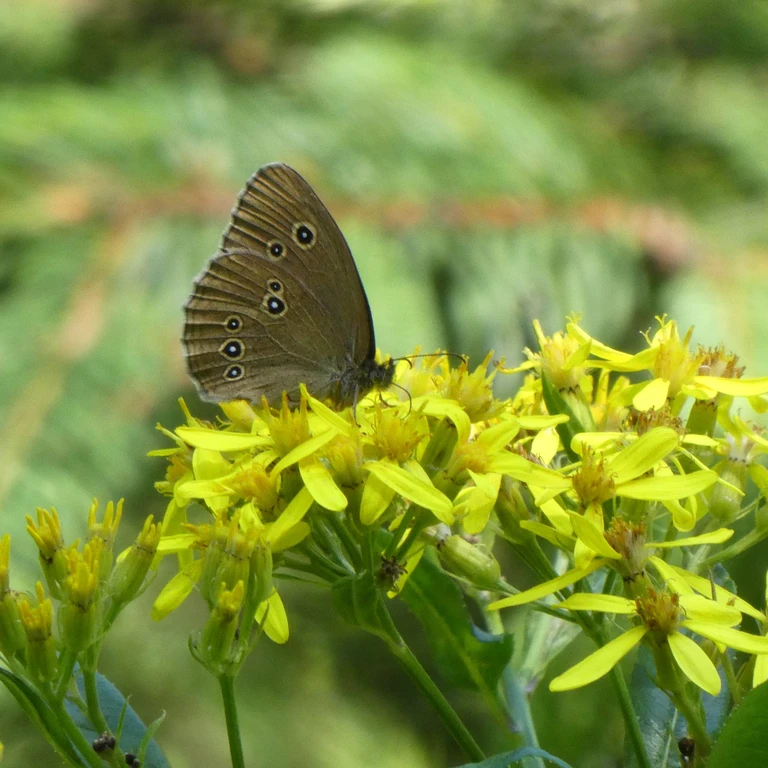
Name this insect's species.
Aphantopus hyperantus
